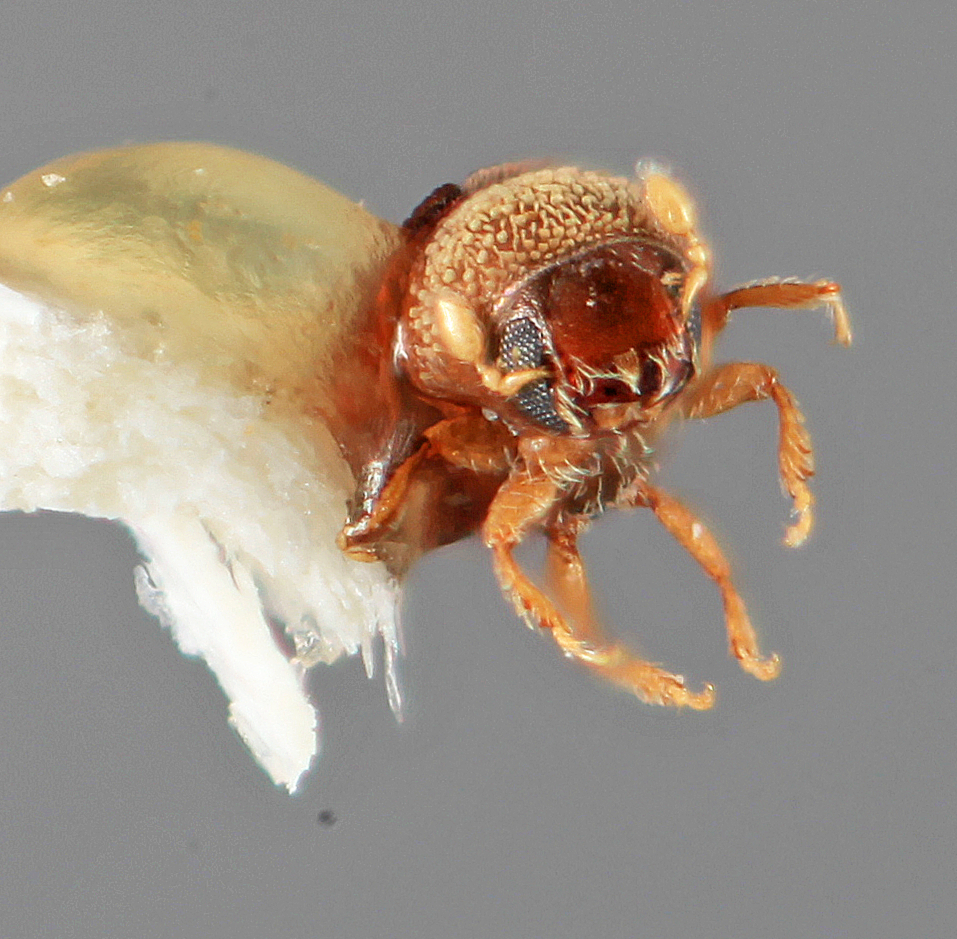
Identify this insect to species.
Liparthrum americanum
